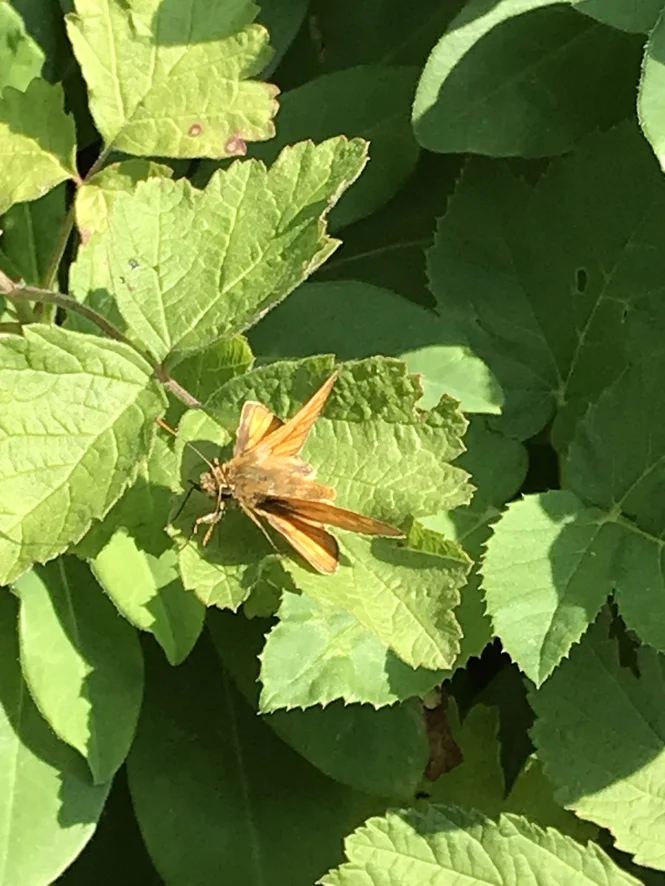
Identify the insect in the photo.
Ochlodes sylvanus (also Ochlodes venata)
